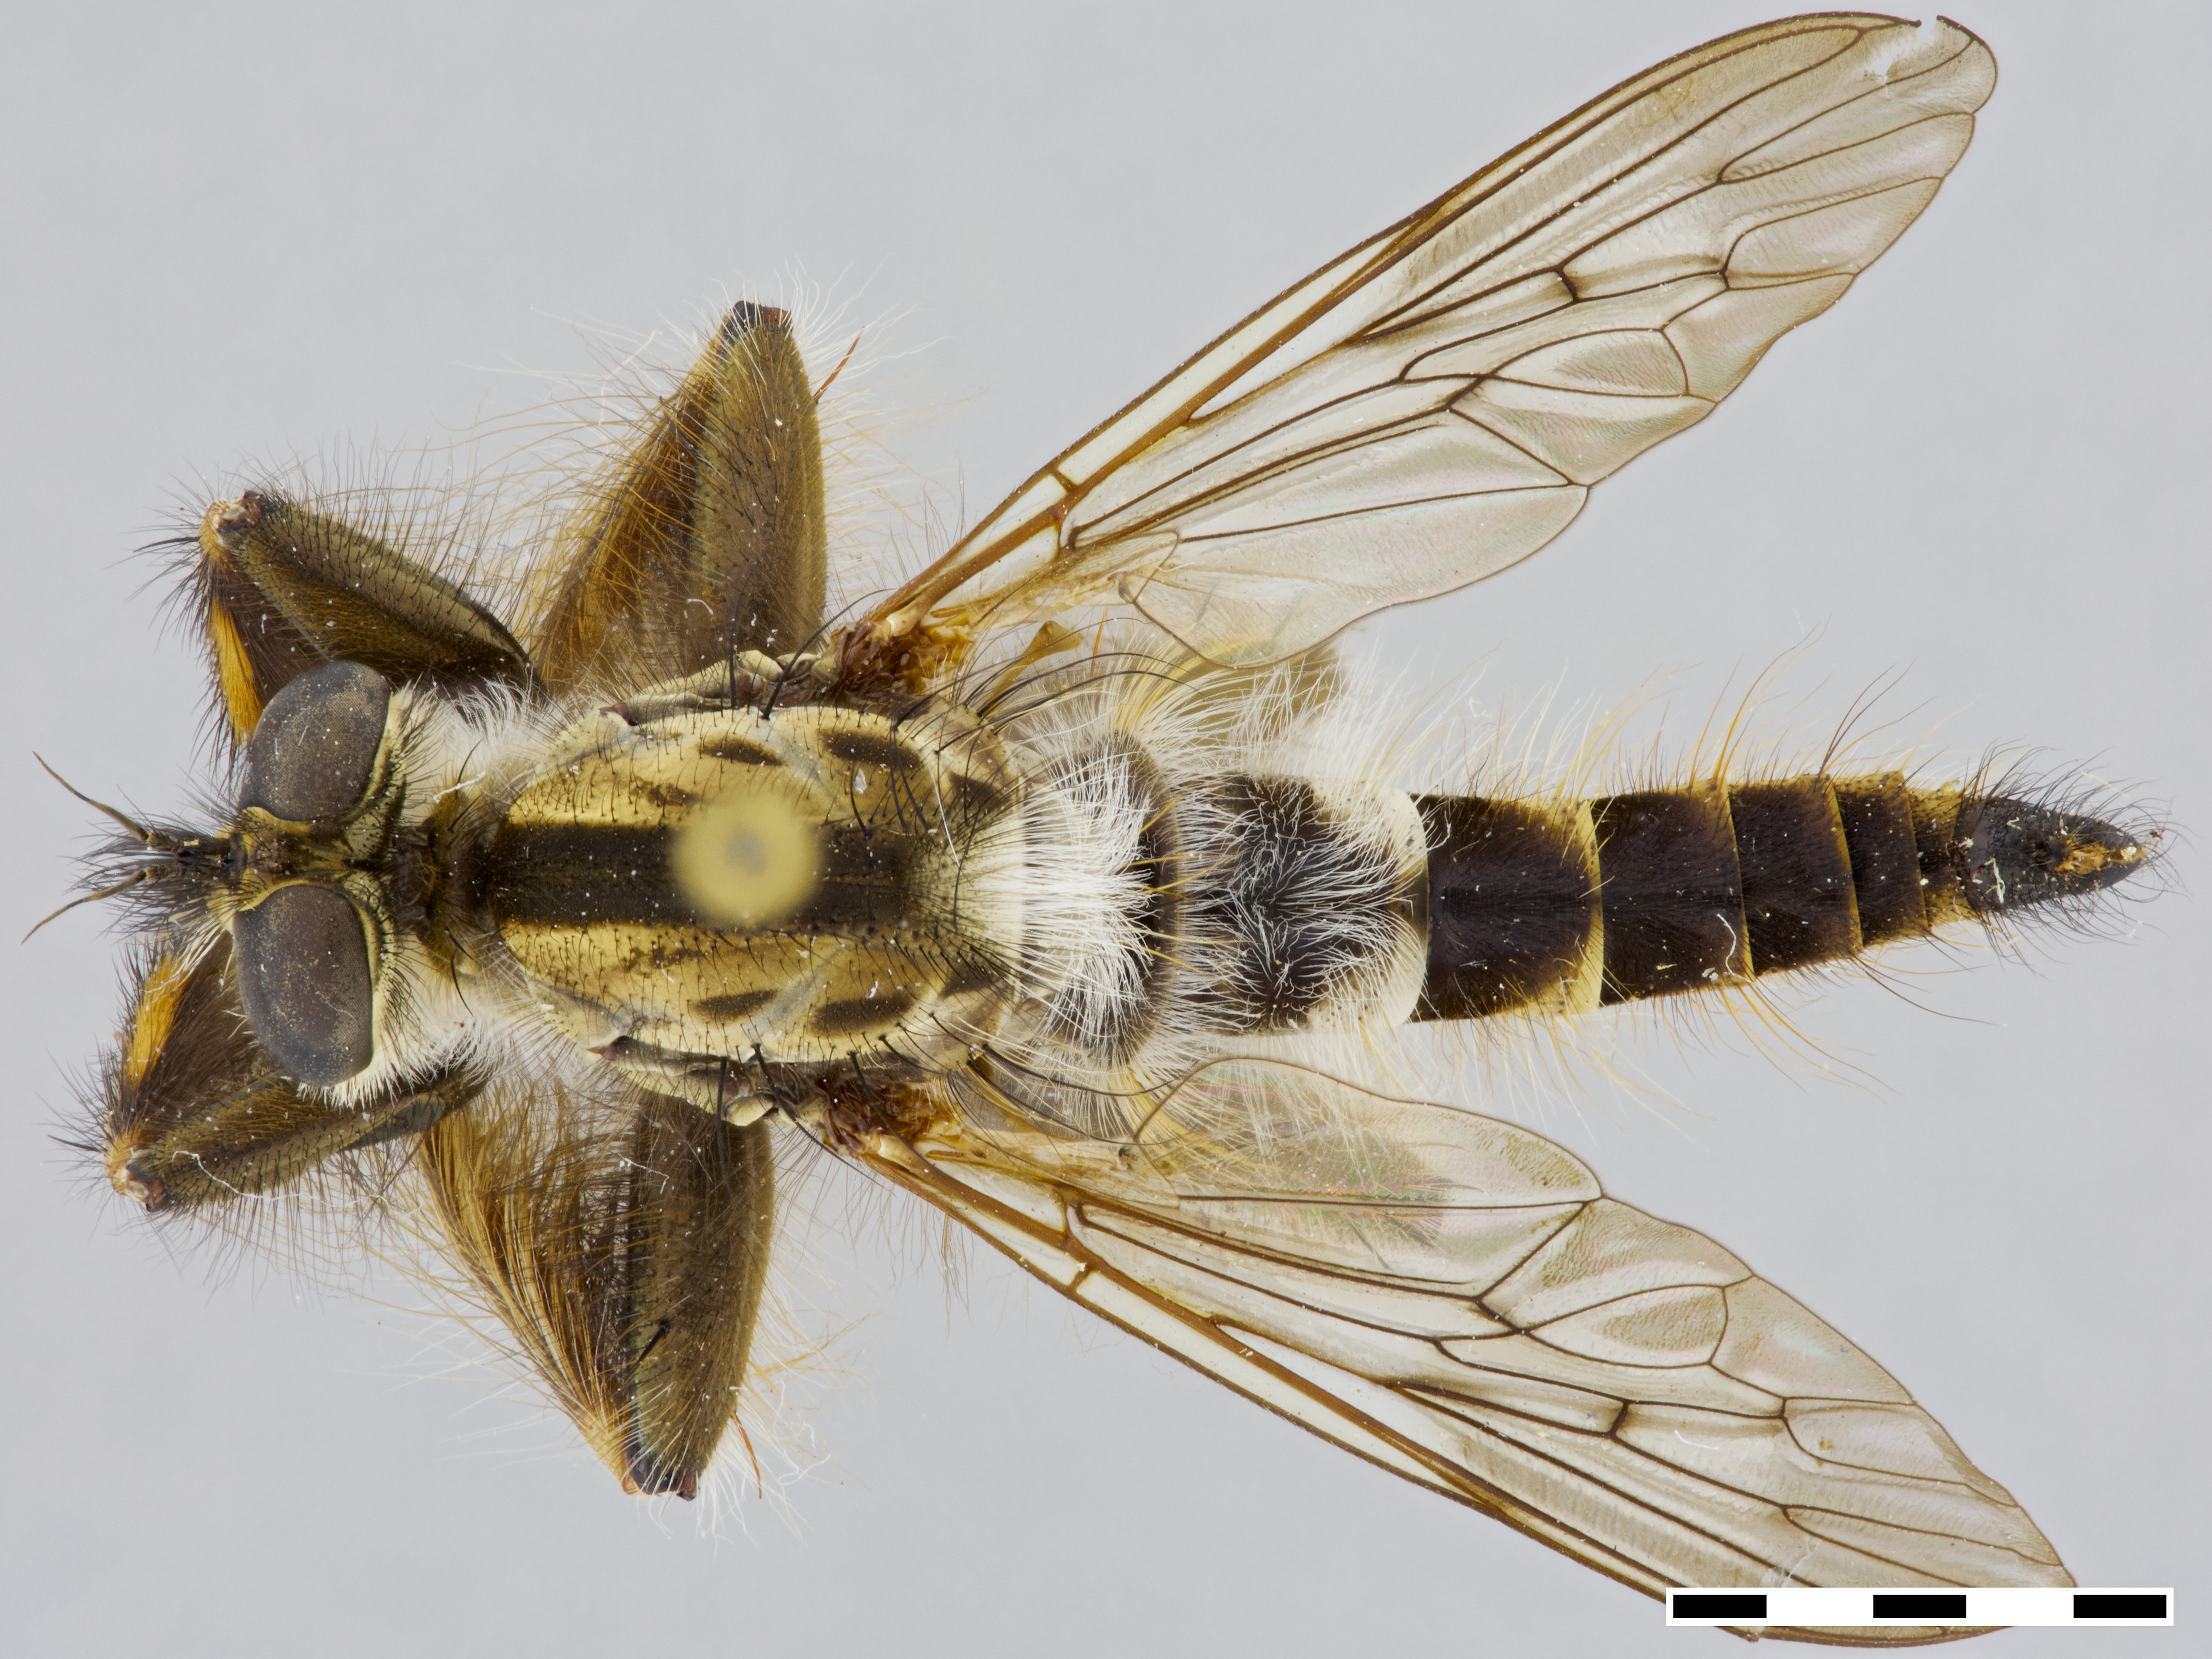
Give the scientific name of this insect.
Dasophrys androclea
